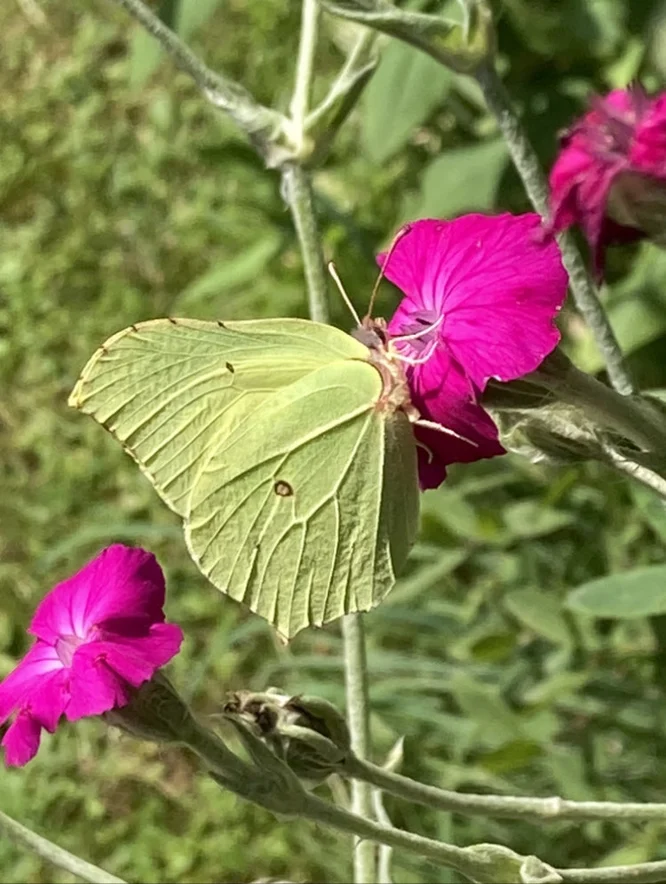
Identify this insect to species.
Gonepteryx rhamni
